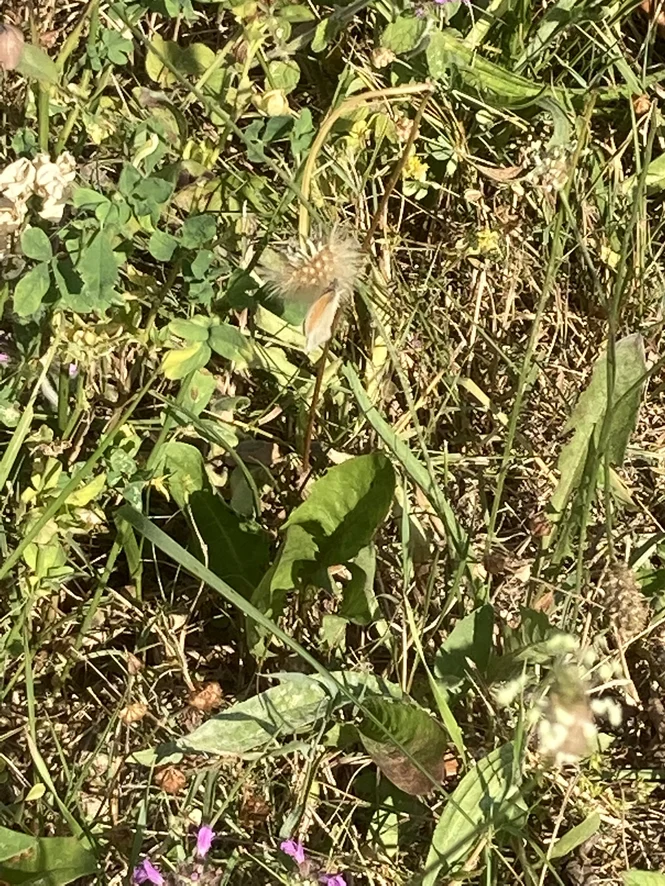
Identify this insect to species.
Coenonympha pamphilus
